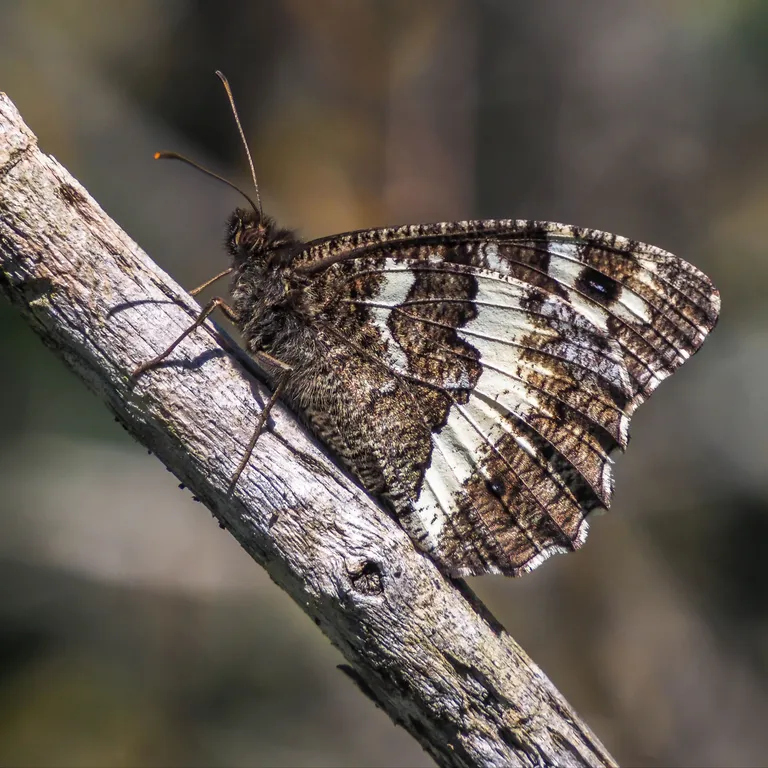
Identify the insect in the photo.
Brintesia circe
